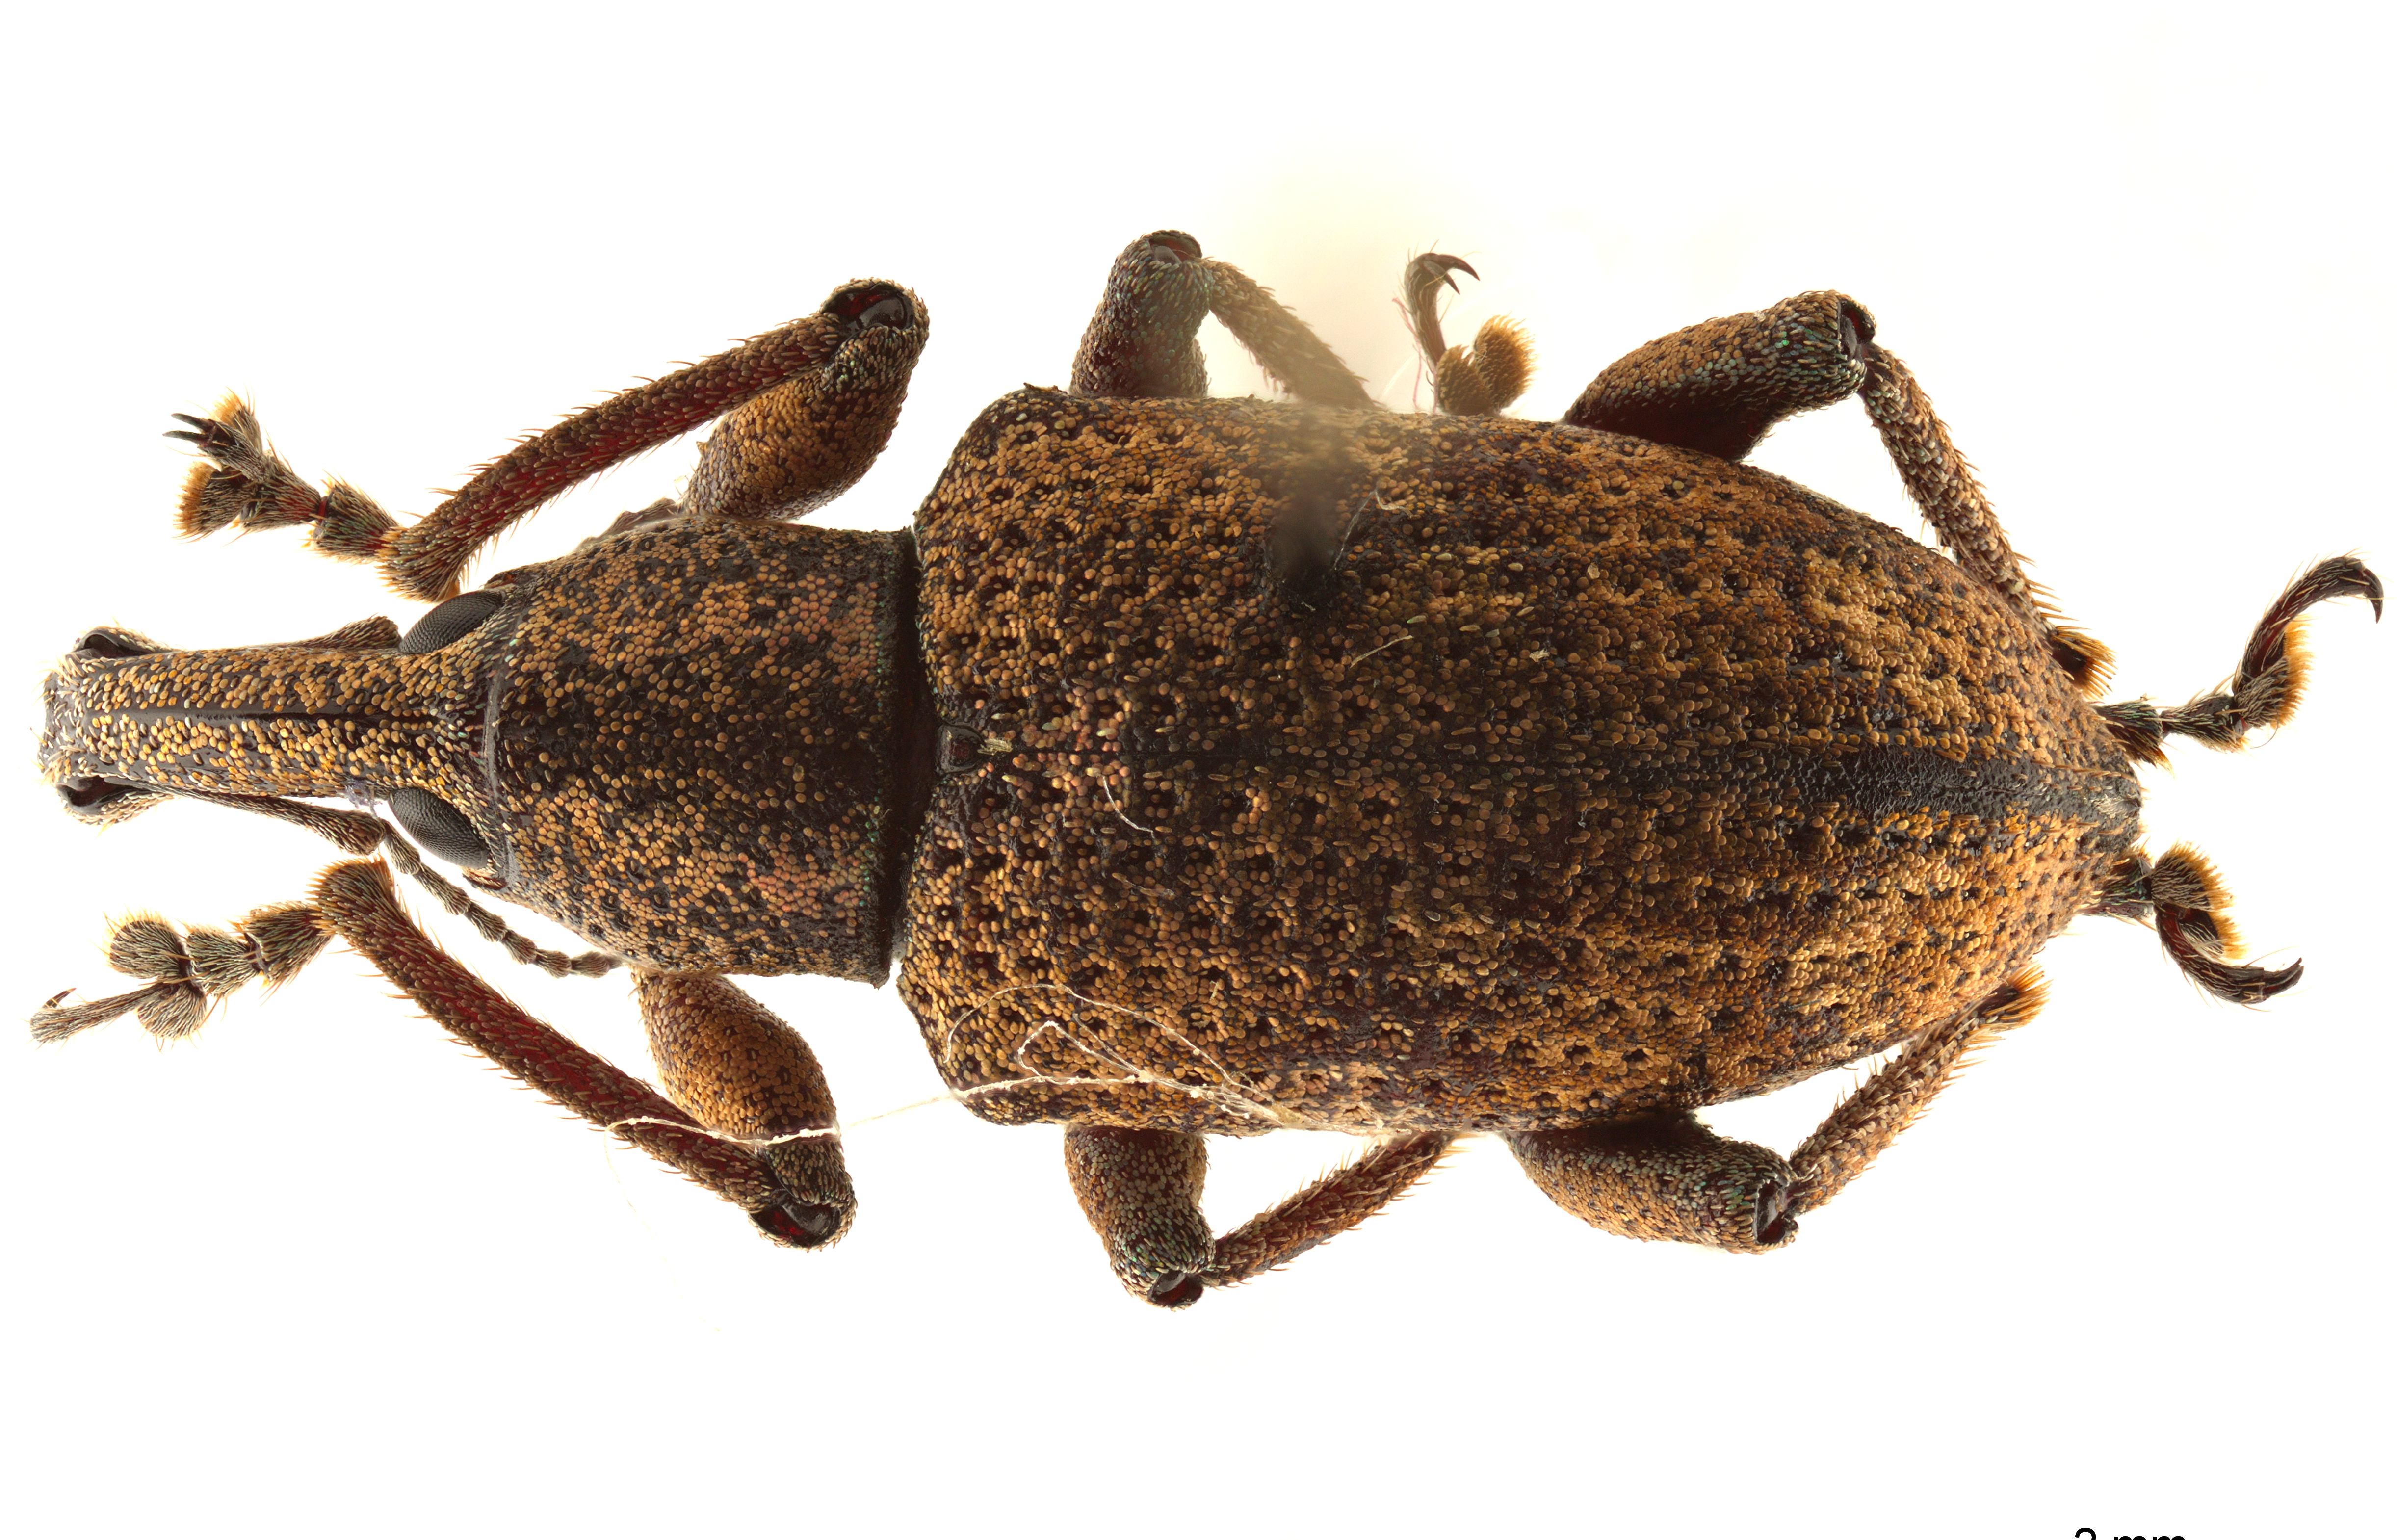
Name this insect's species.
Hypoptus macularis
